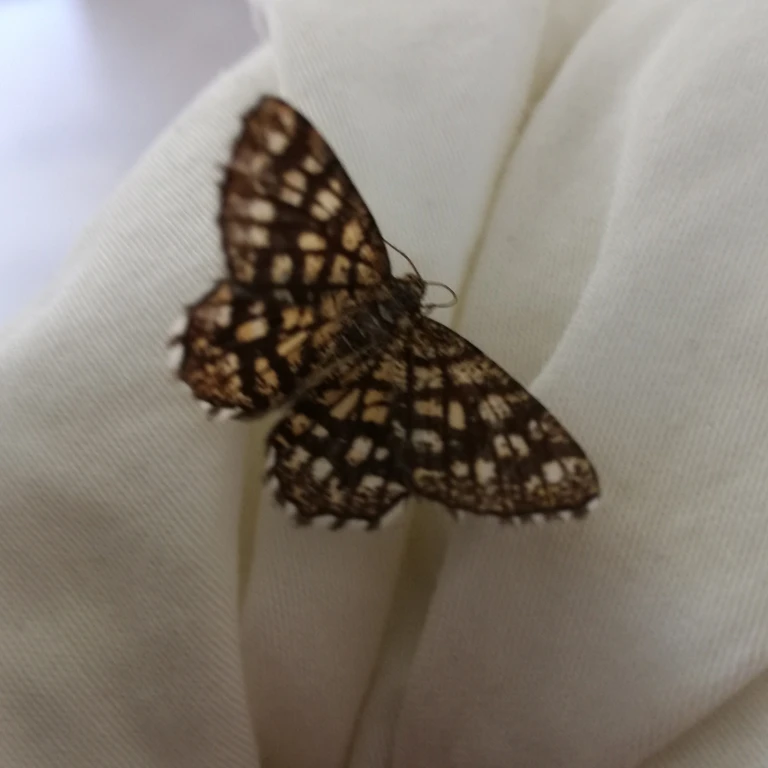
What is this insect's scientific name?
Chiasmia clathrata
